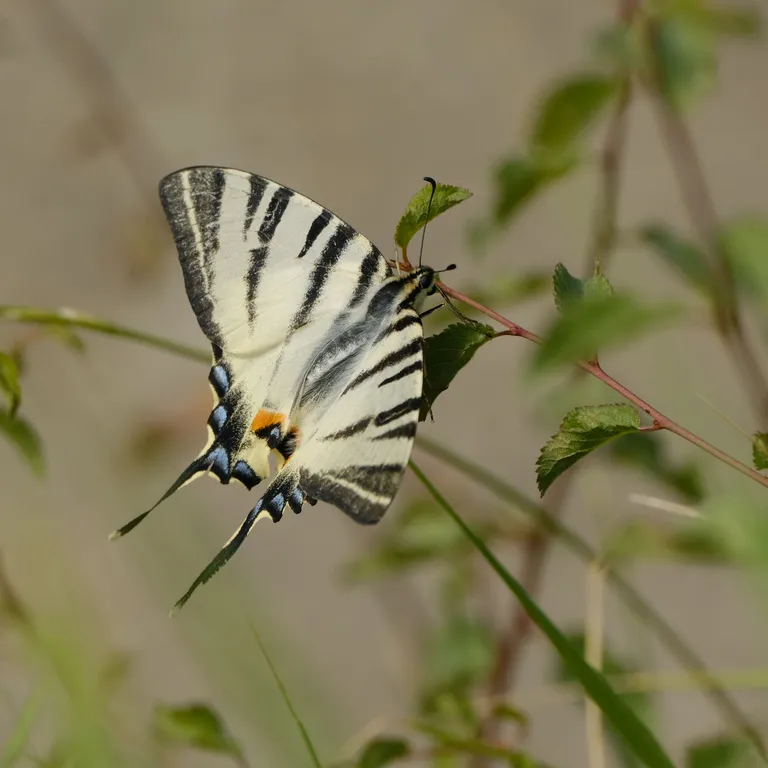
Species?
Iphiclides podalirius
